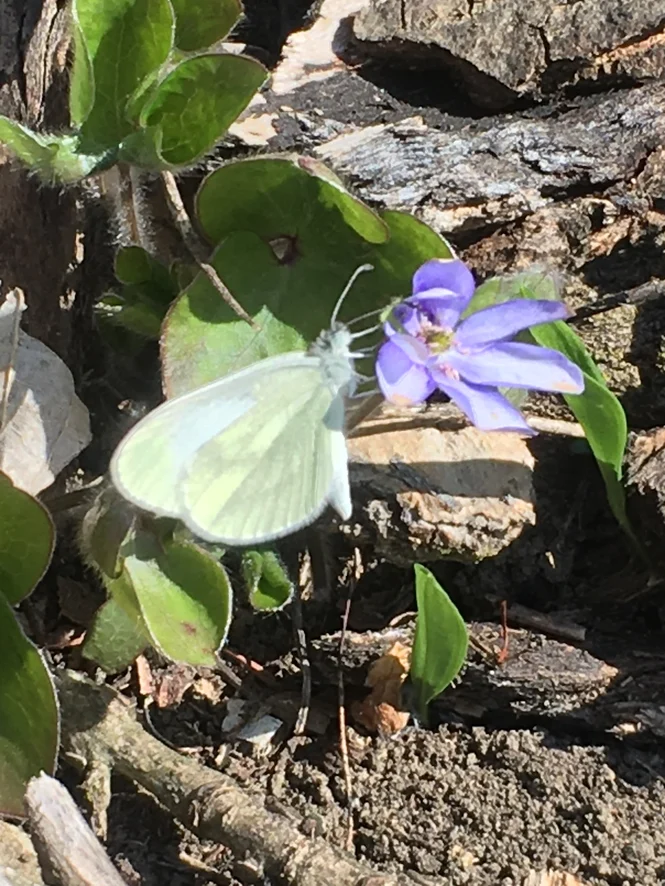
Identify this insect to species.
Leptidea sinapis/juvernica
